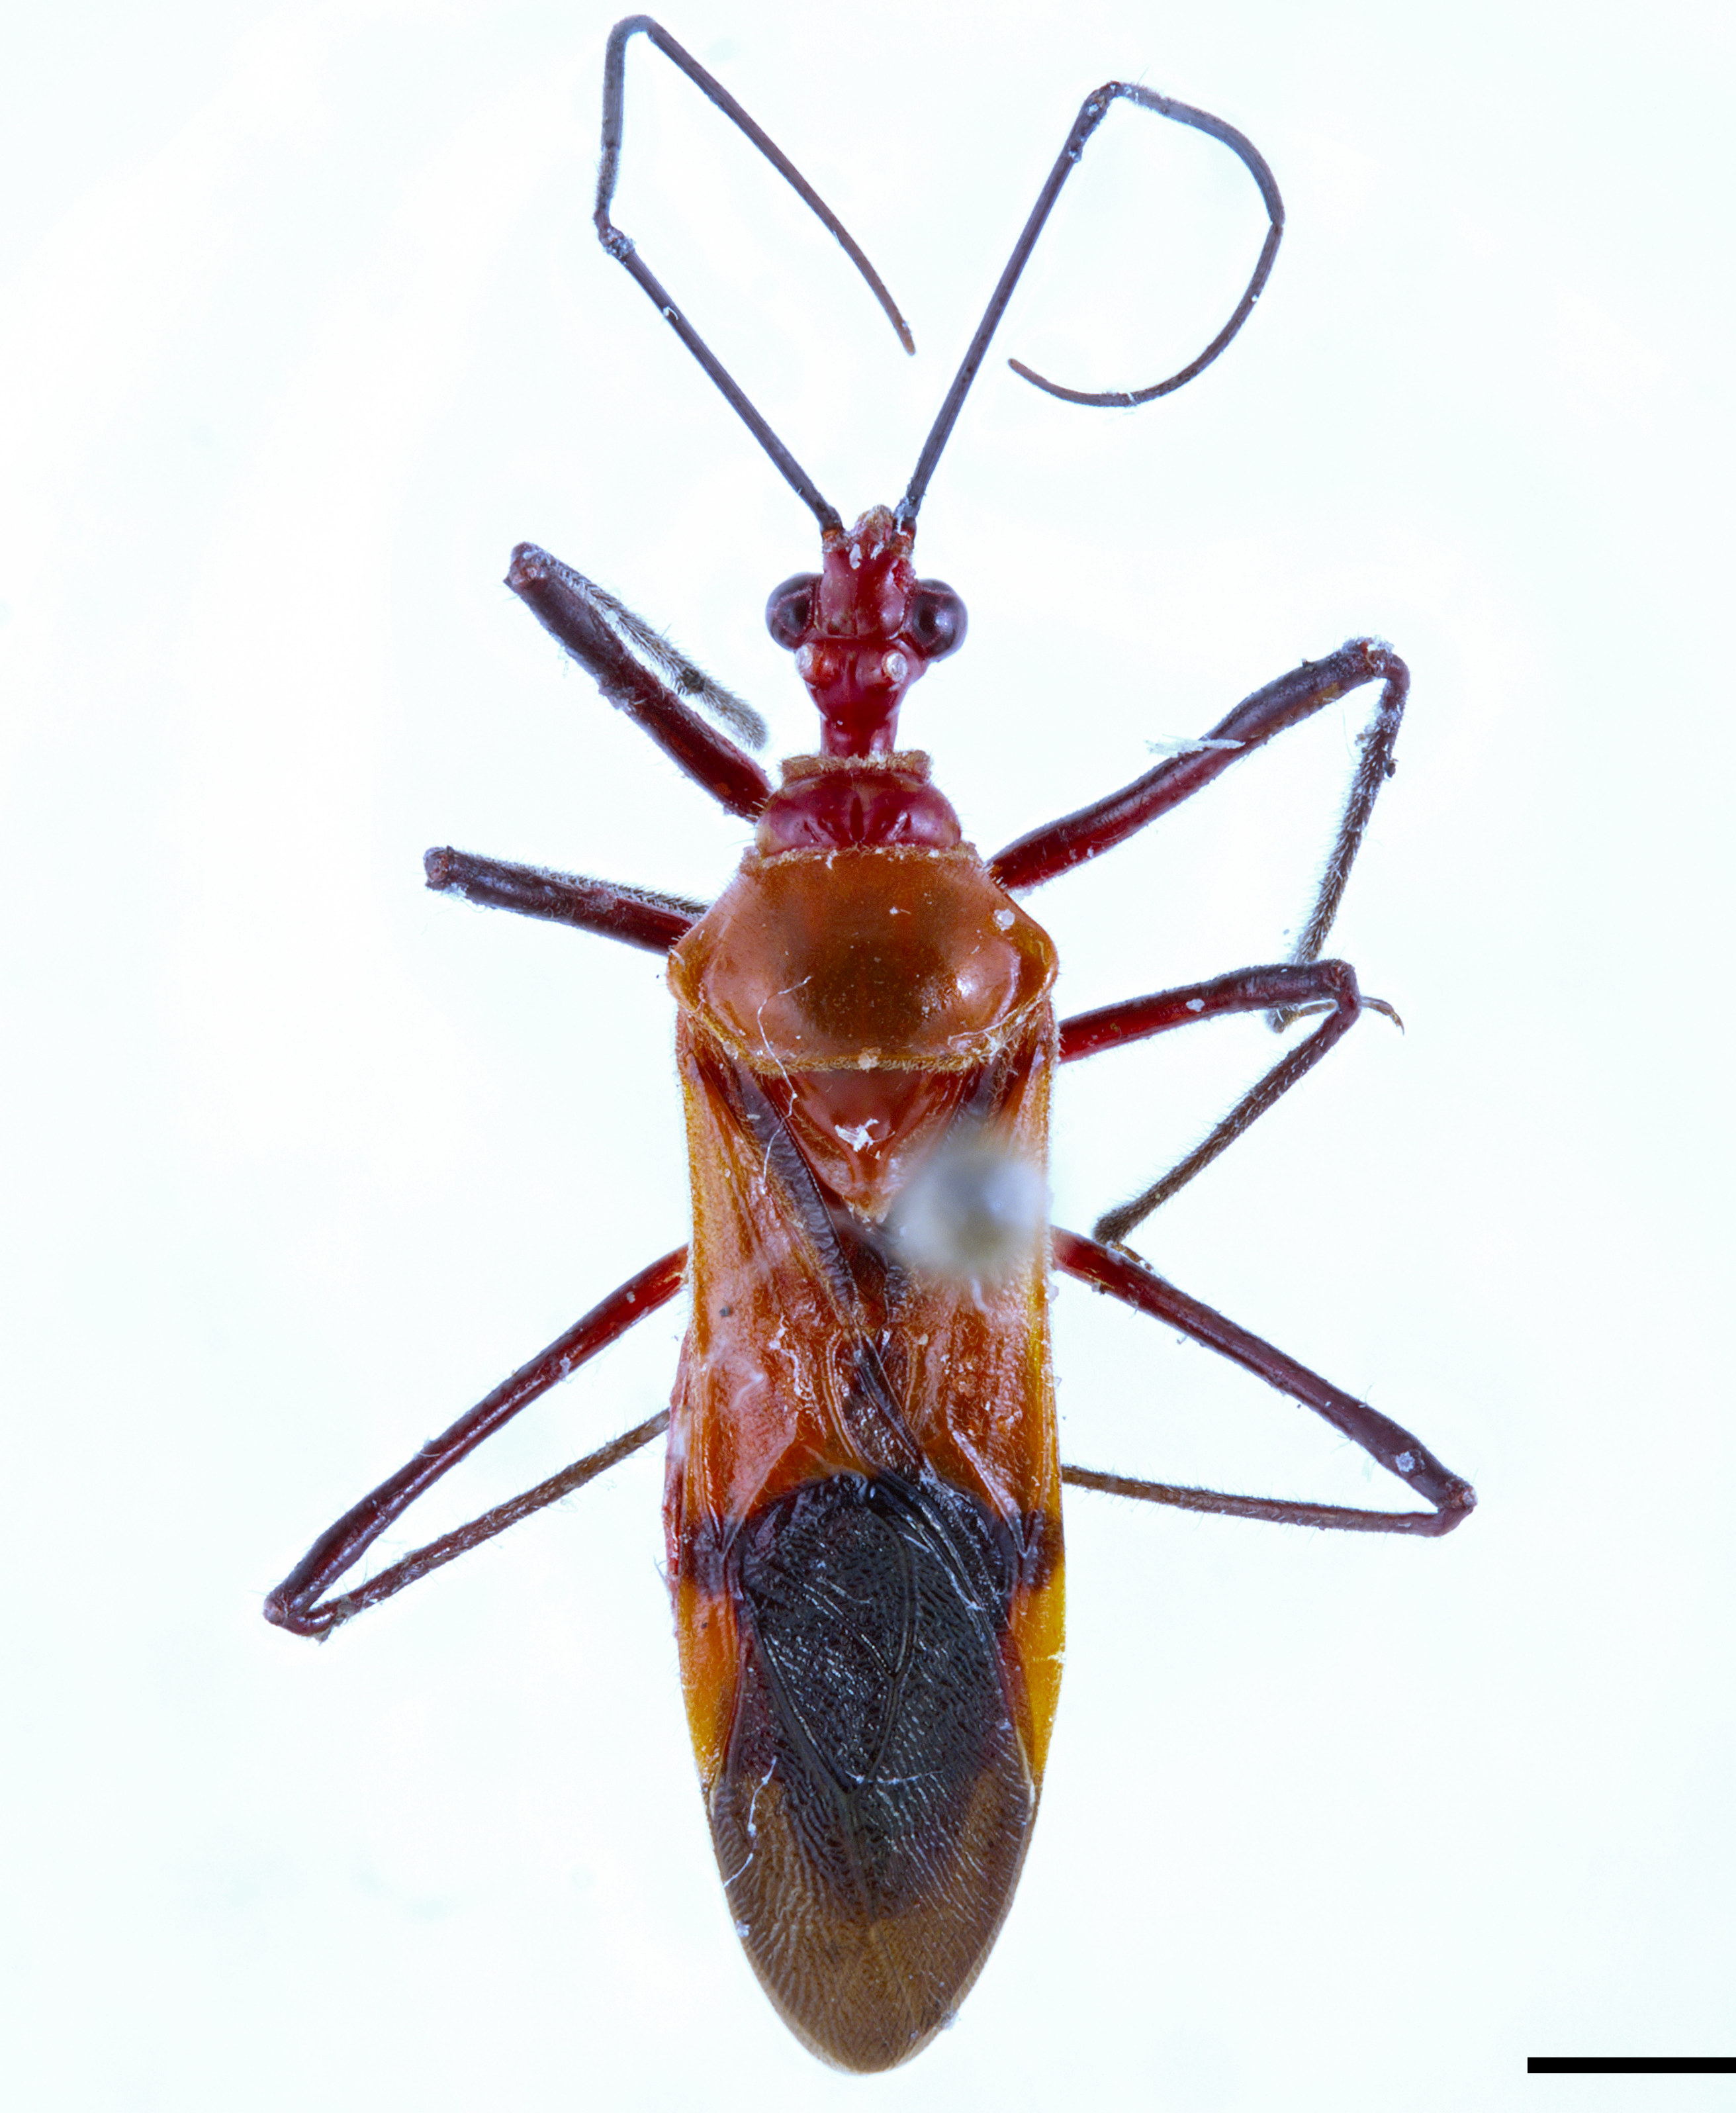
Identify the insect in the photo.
Hediocoris tibialis
